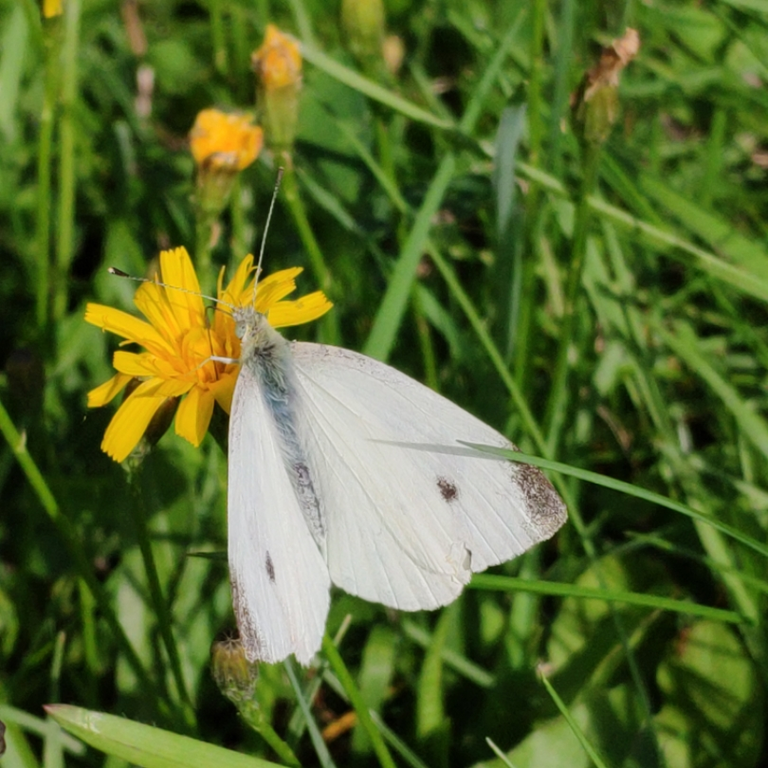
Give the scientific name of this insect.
Pieris rapae
